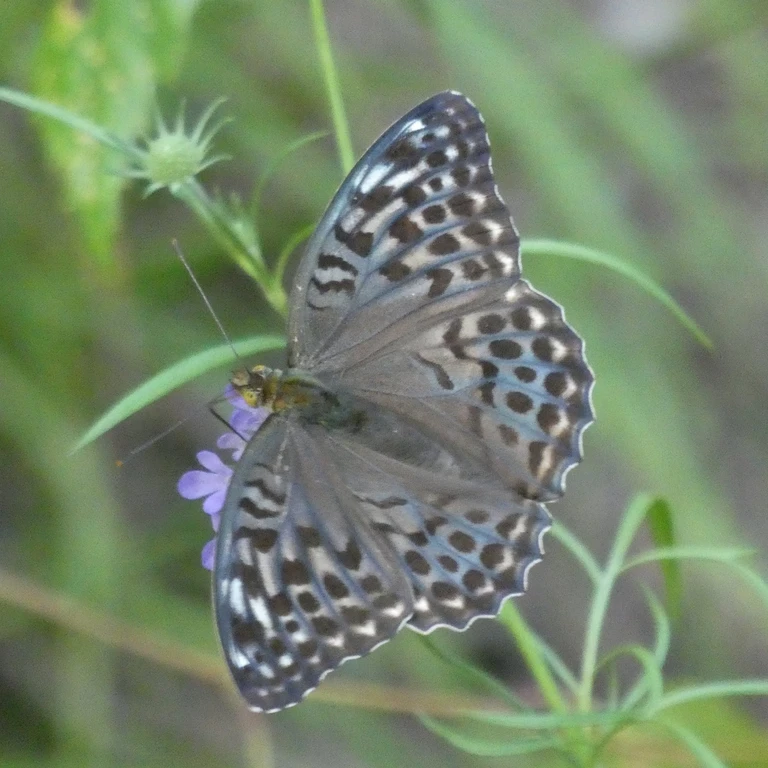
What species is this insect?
Argynnis paphia
